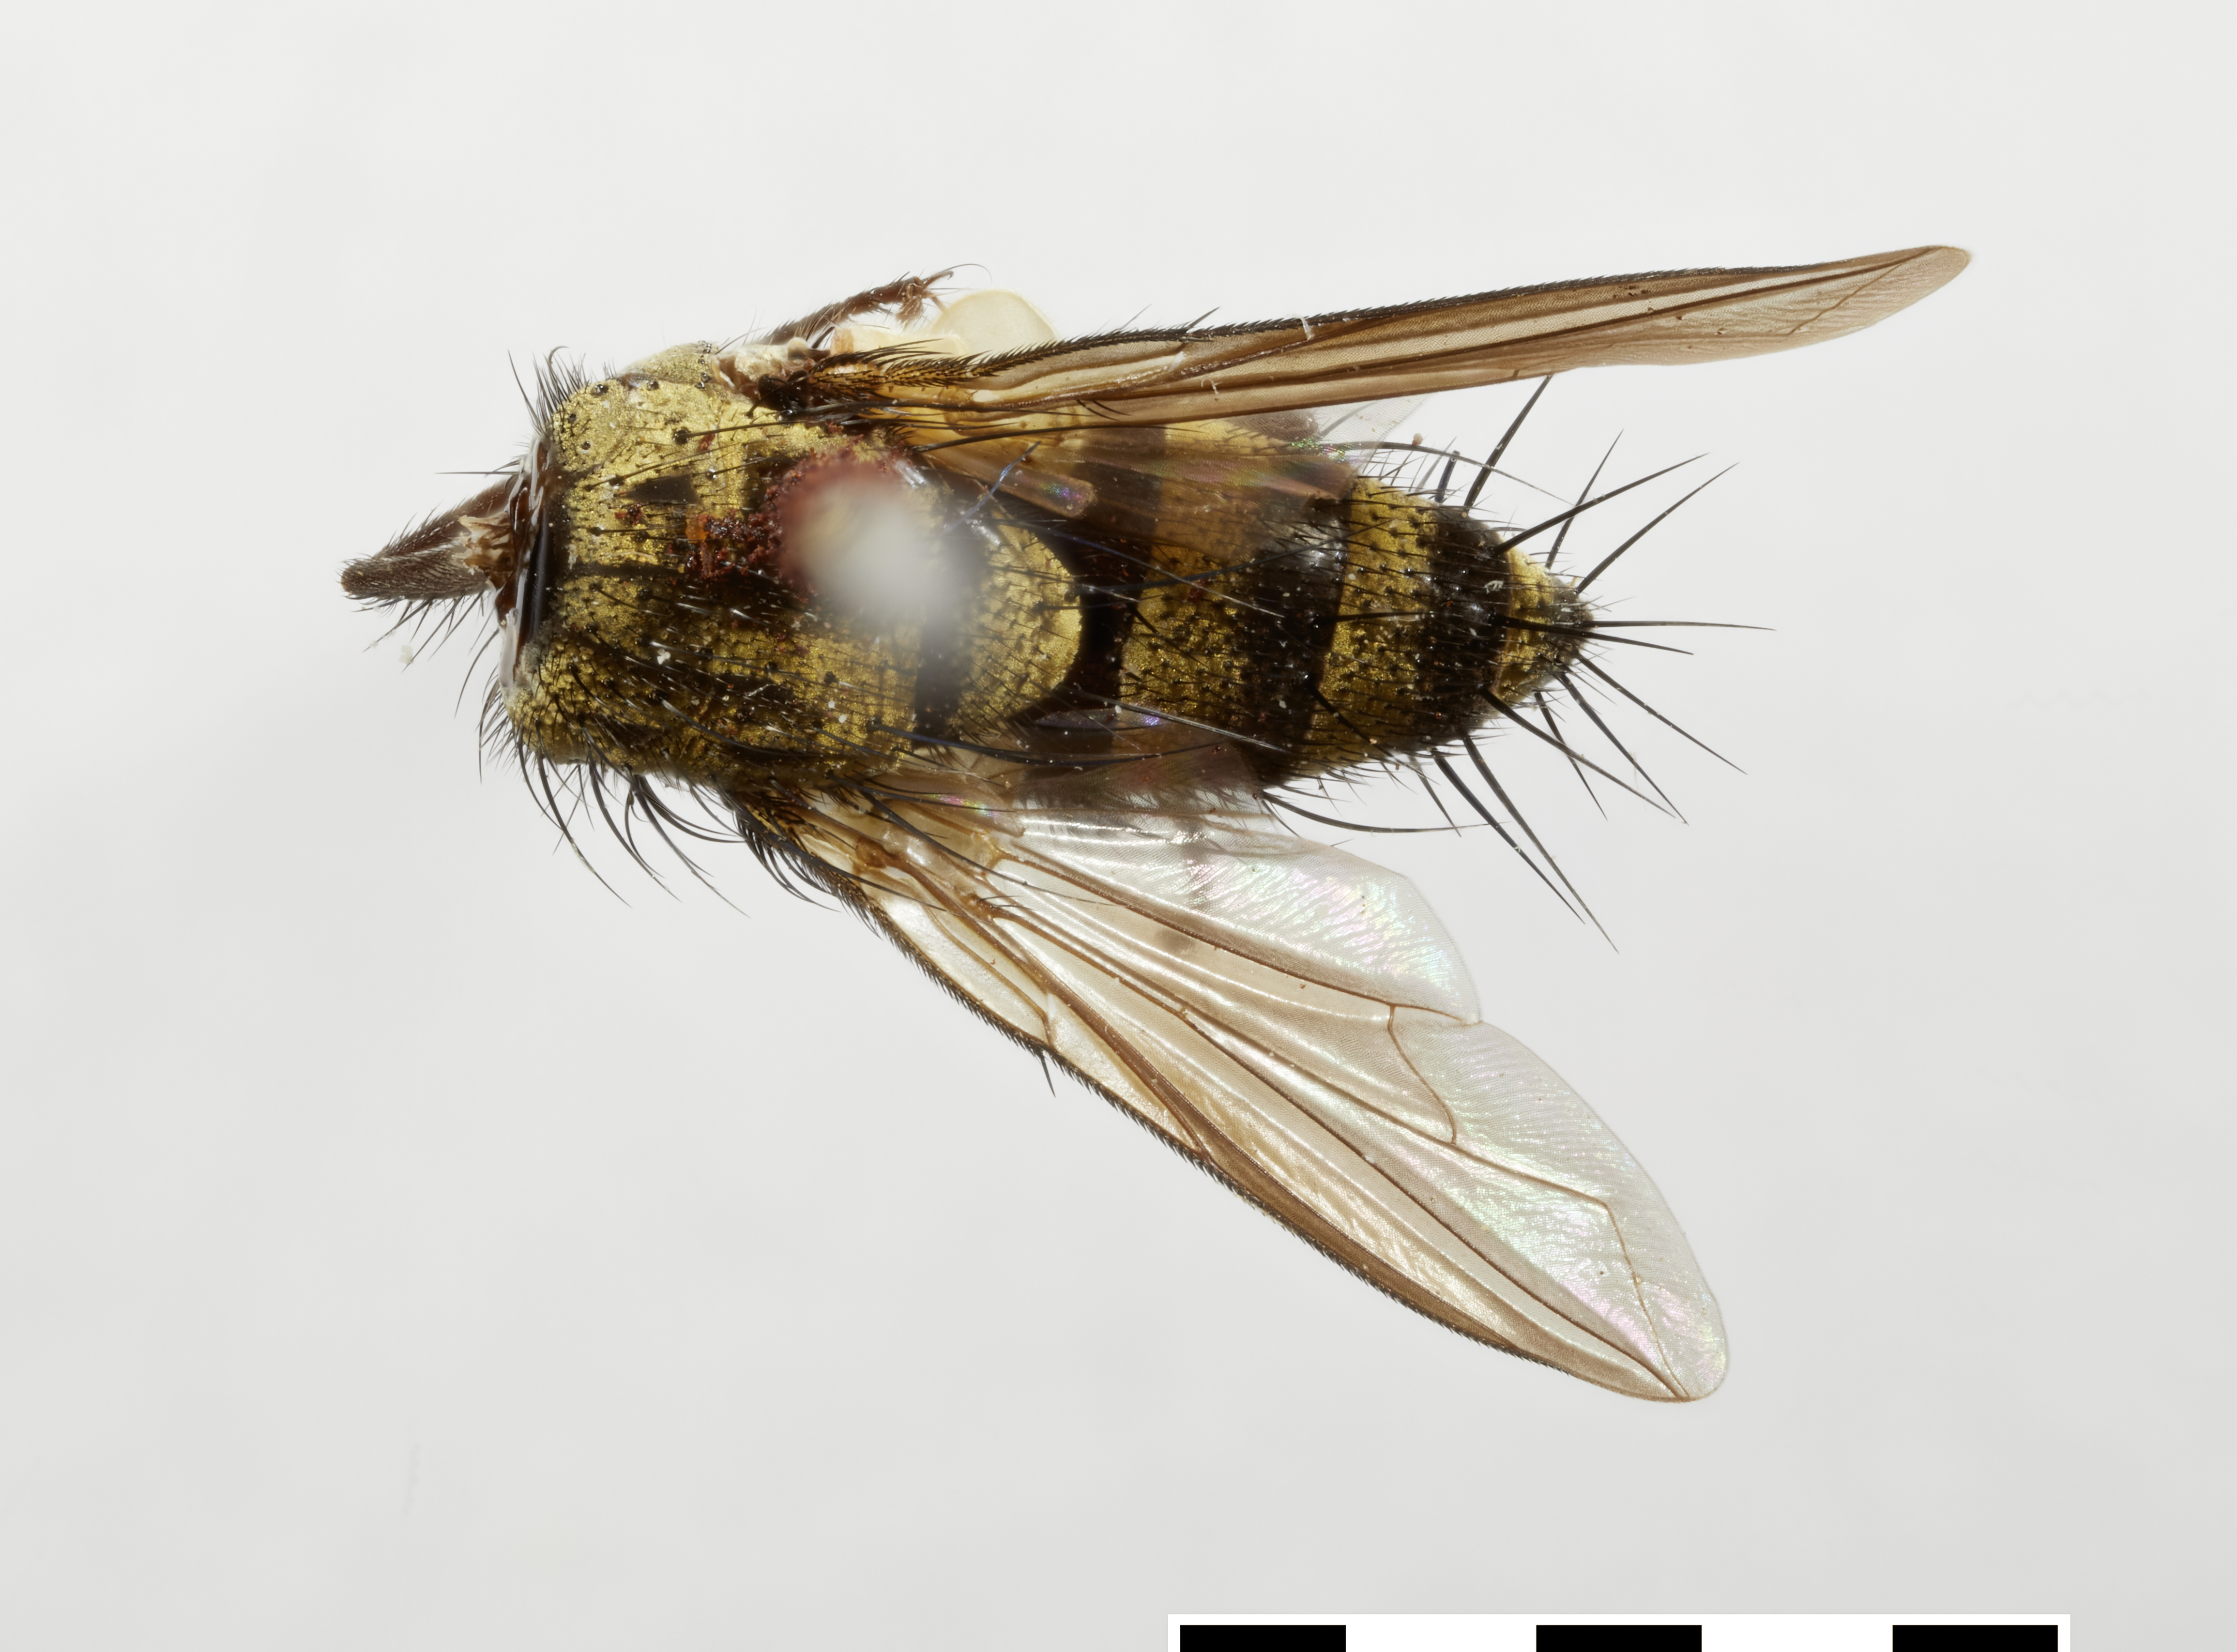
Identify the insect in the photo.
Chrysoprospherysa croesus
